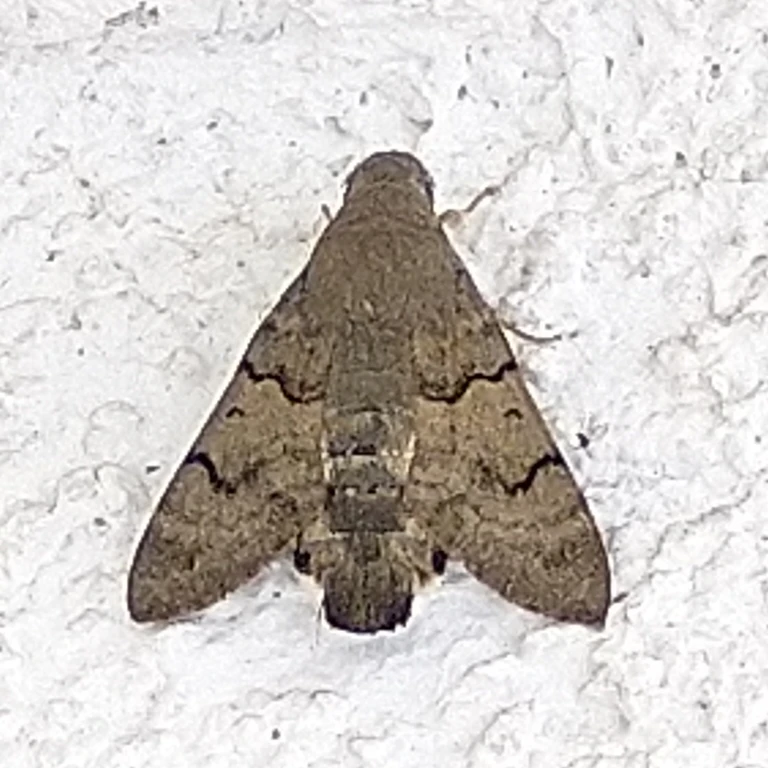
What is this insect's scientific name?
Macroglossum stellatarum
